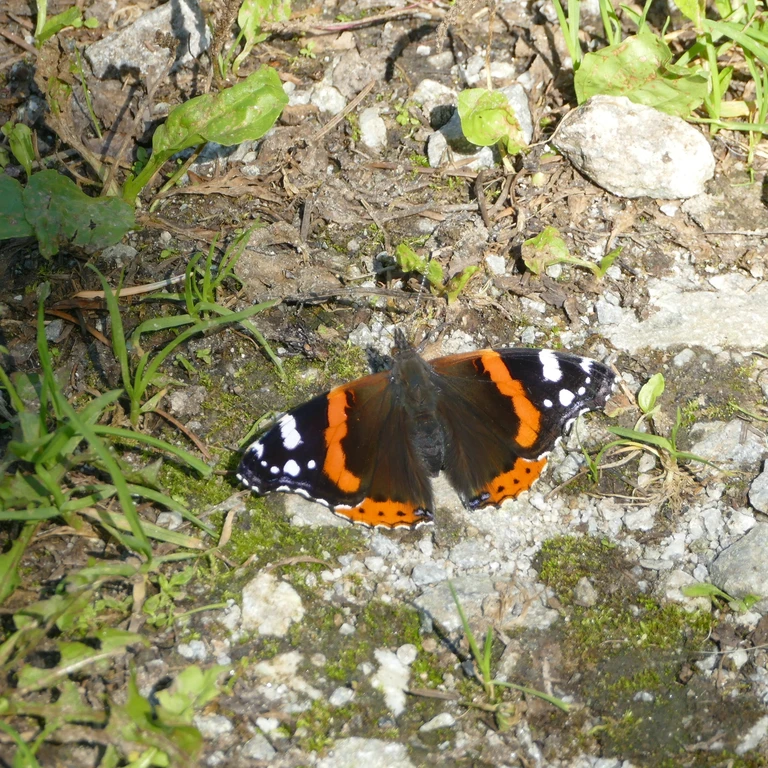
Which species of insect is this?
Vanessa atalanta
